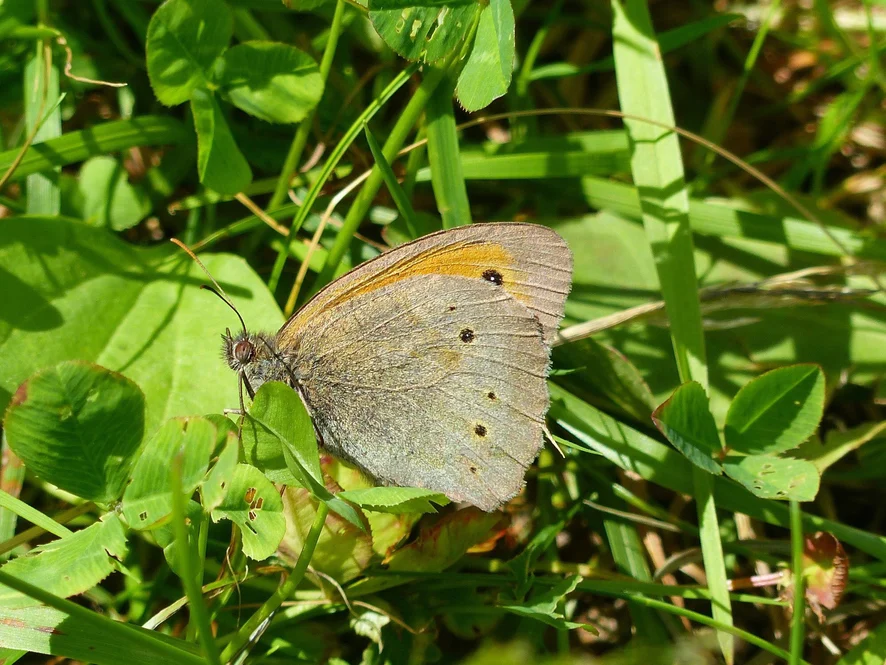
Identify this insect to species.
Maniola jurtina
